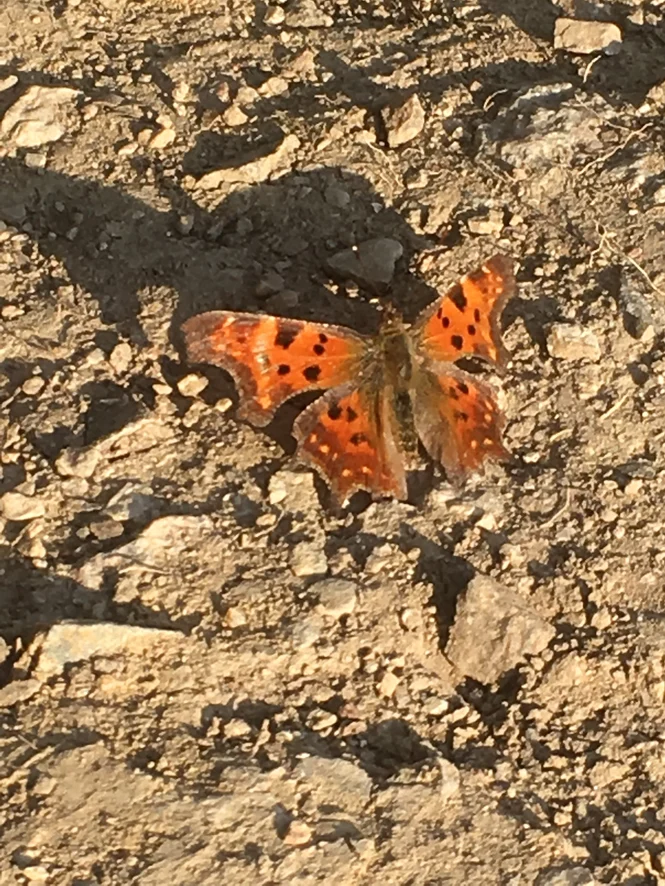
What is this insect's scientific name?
Polygonia c-album
